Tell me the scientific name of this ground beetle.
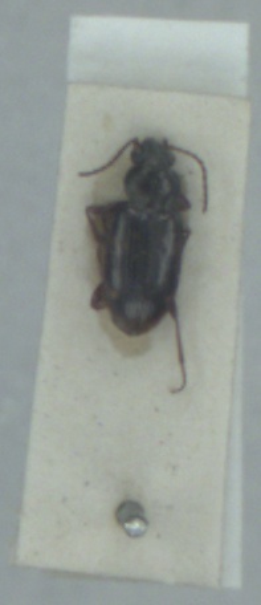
Bembidion varium
